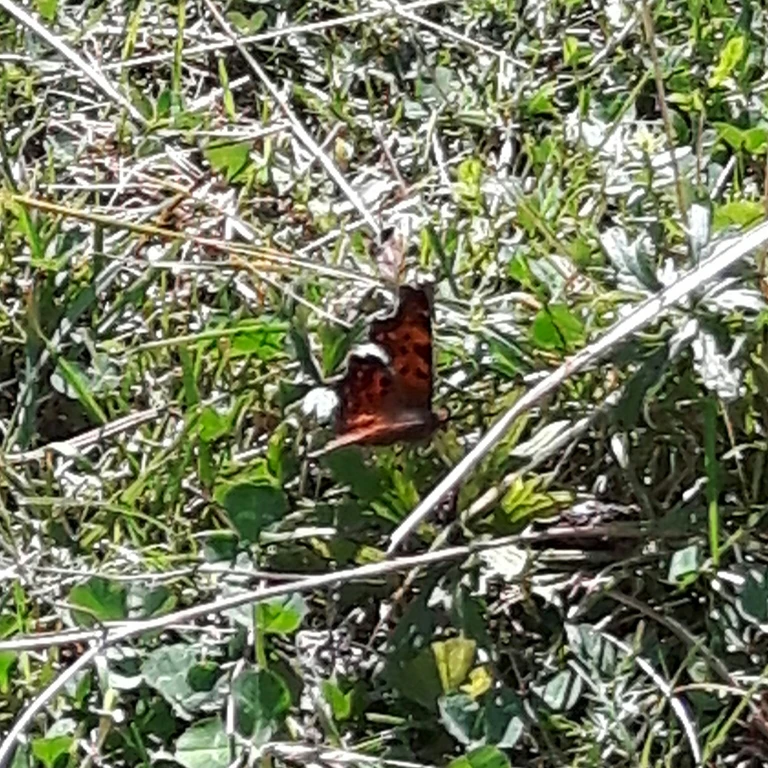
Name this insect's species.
Polygonia c-album
